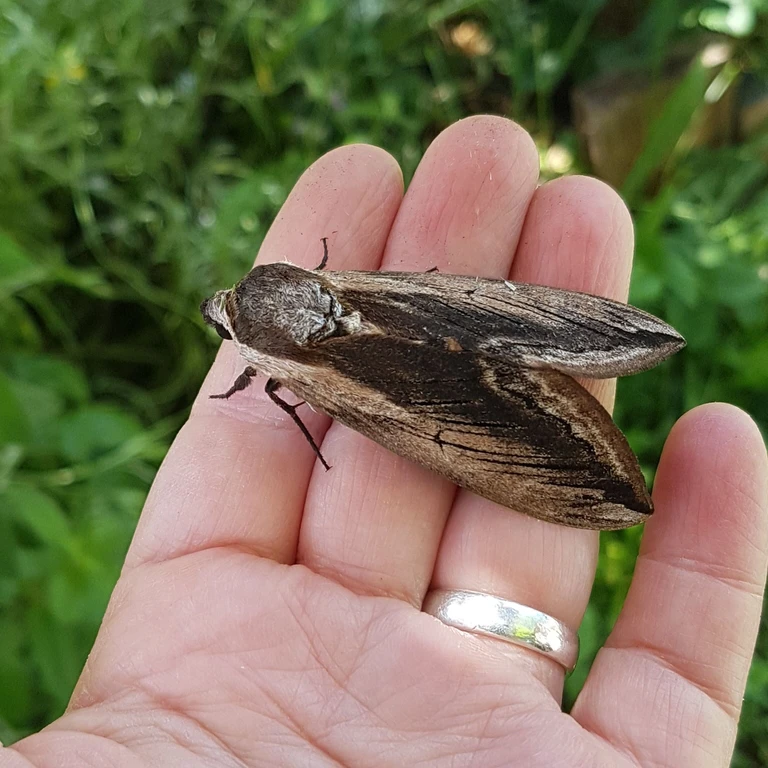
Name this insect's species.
Sphinx ligustri
